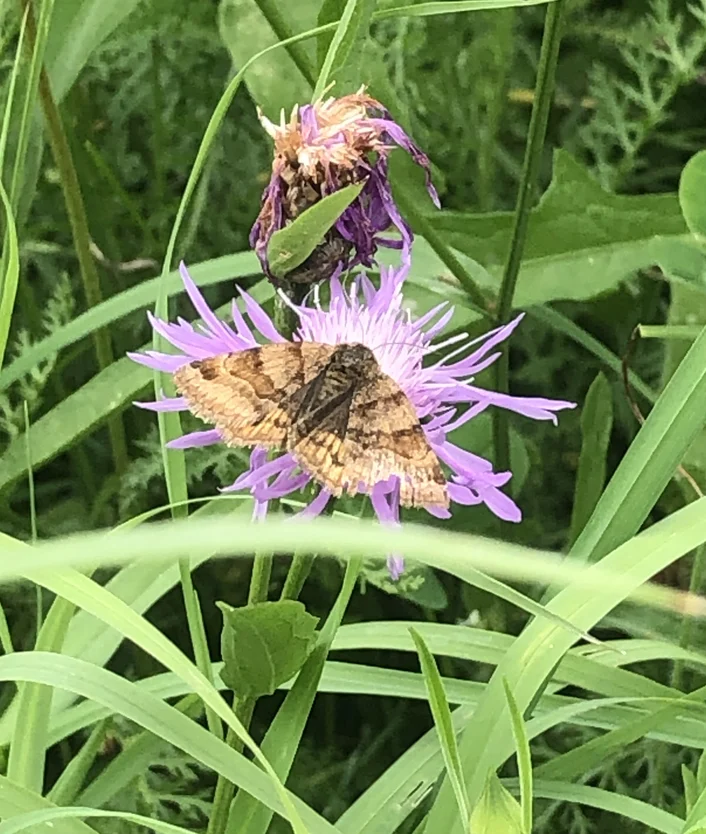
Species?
Euclidia glyphica
